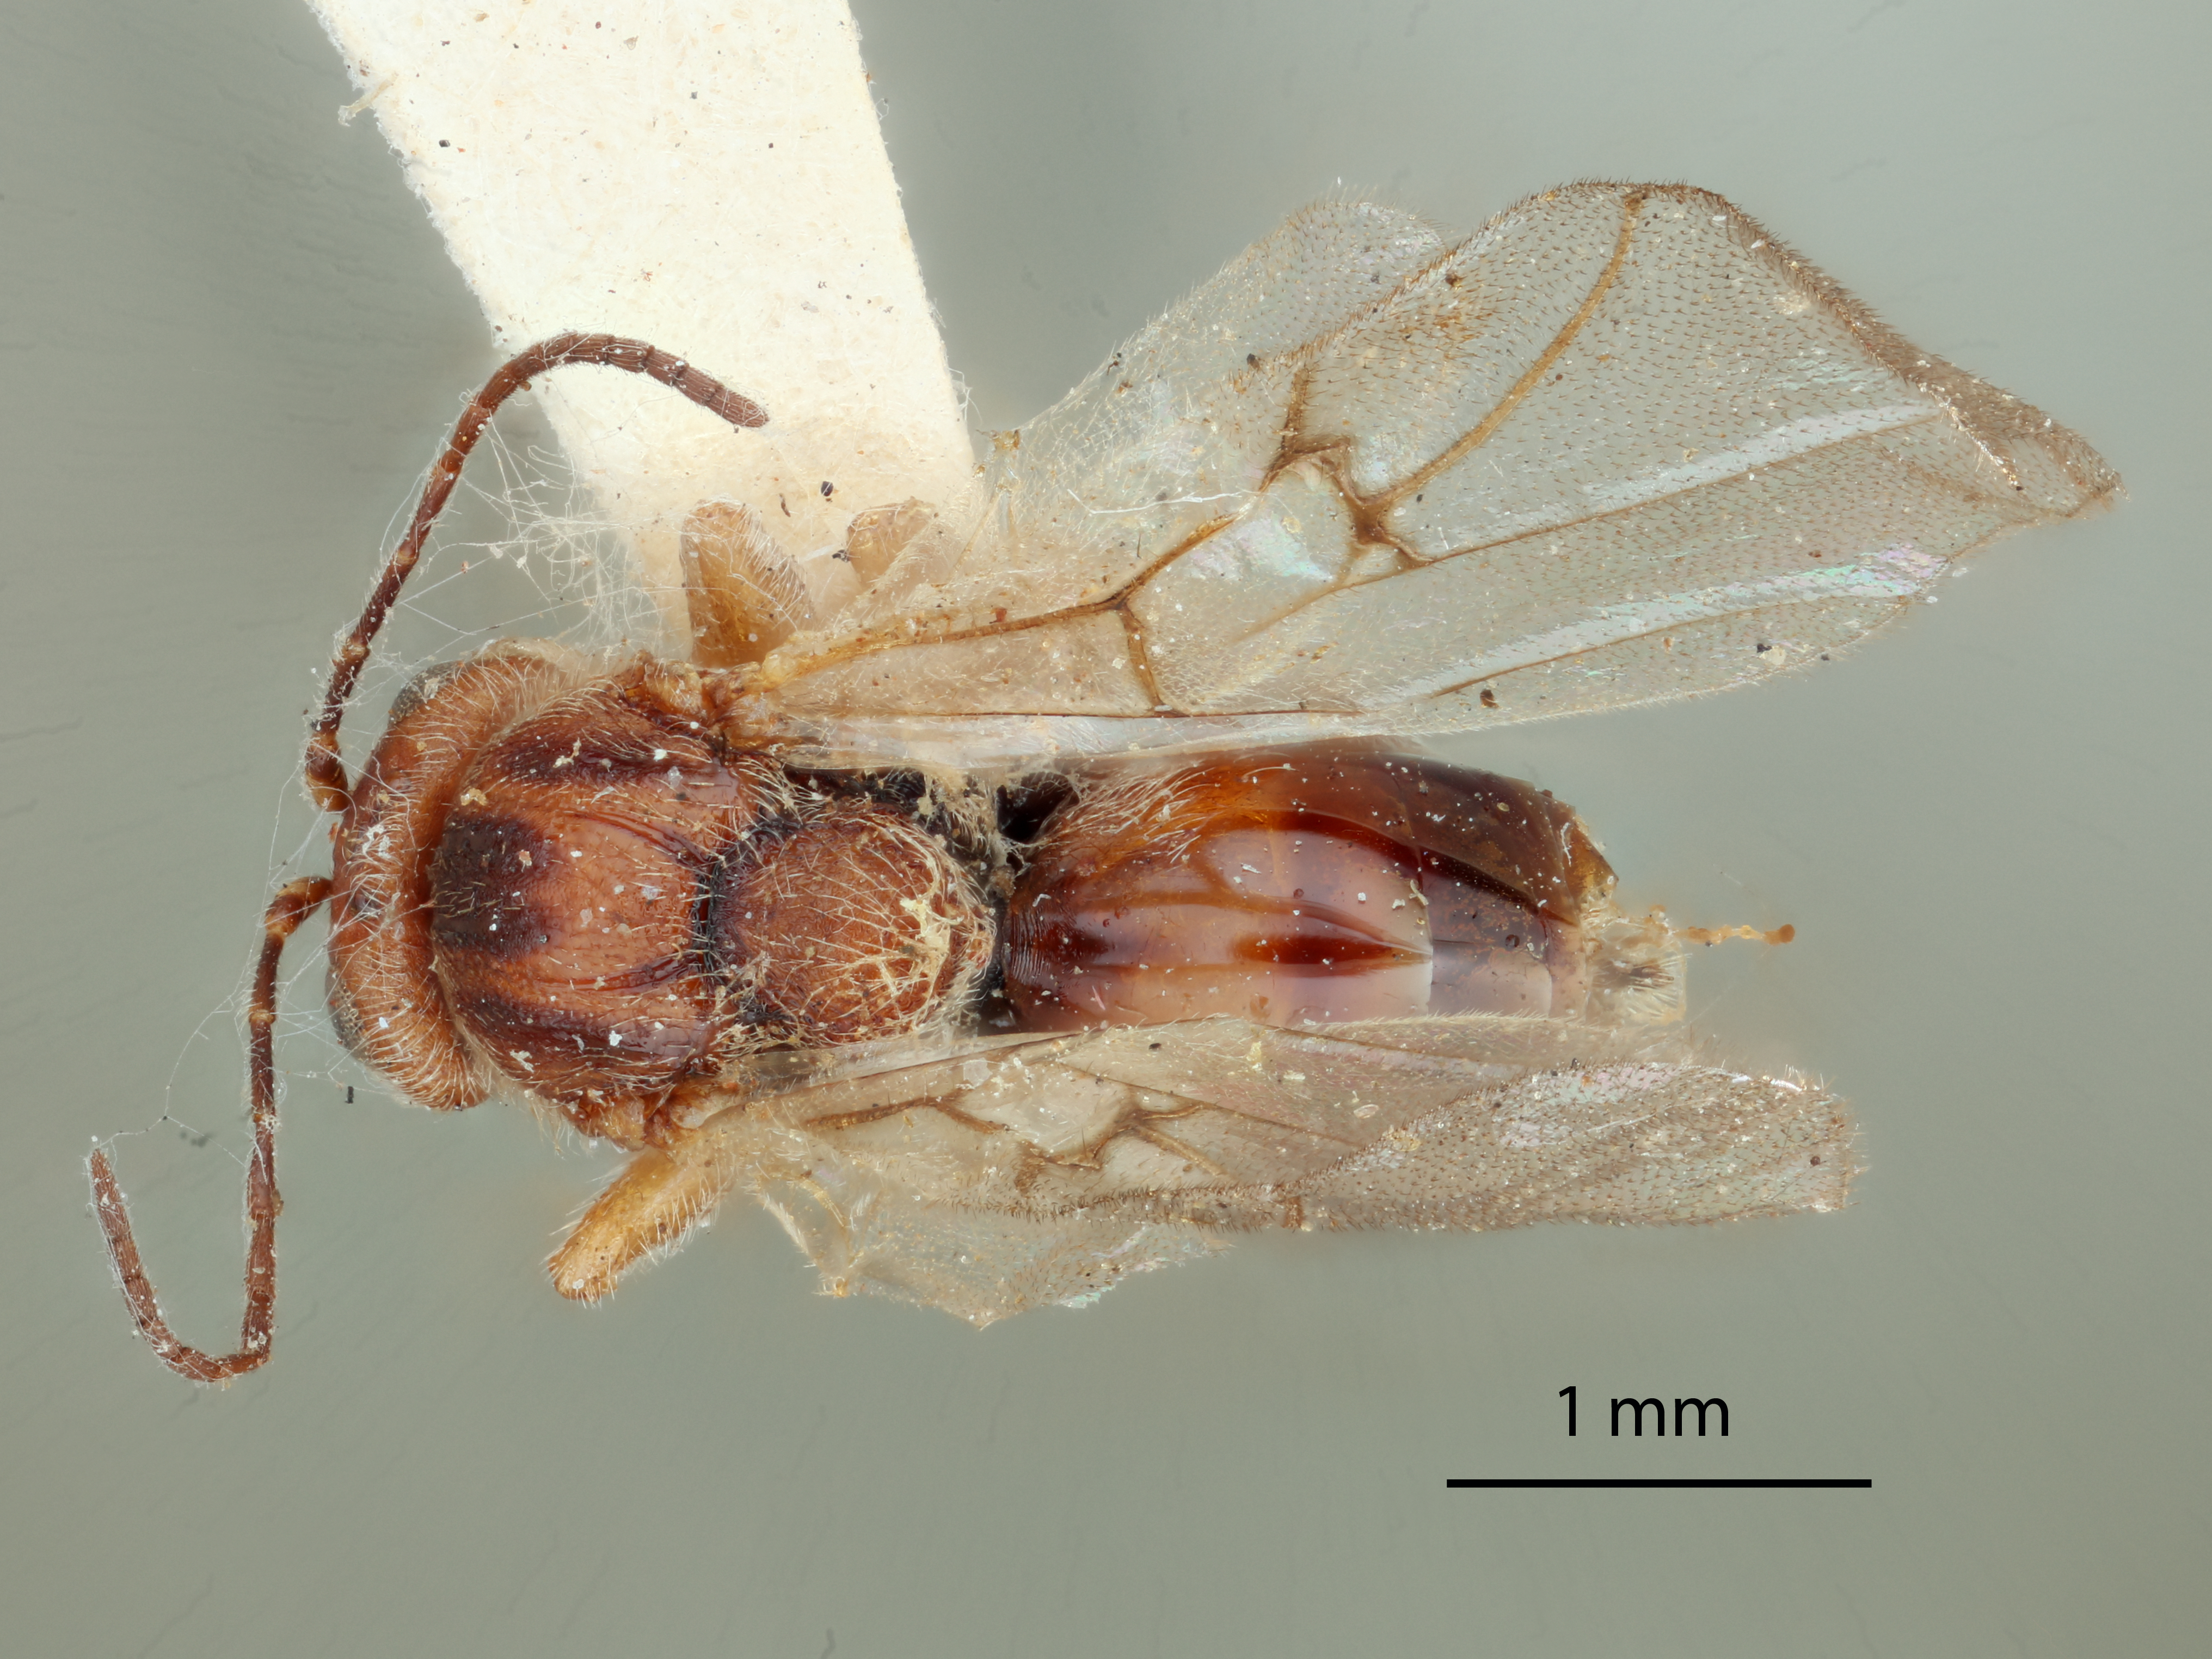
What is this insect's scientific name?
Cynips quercus
